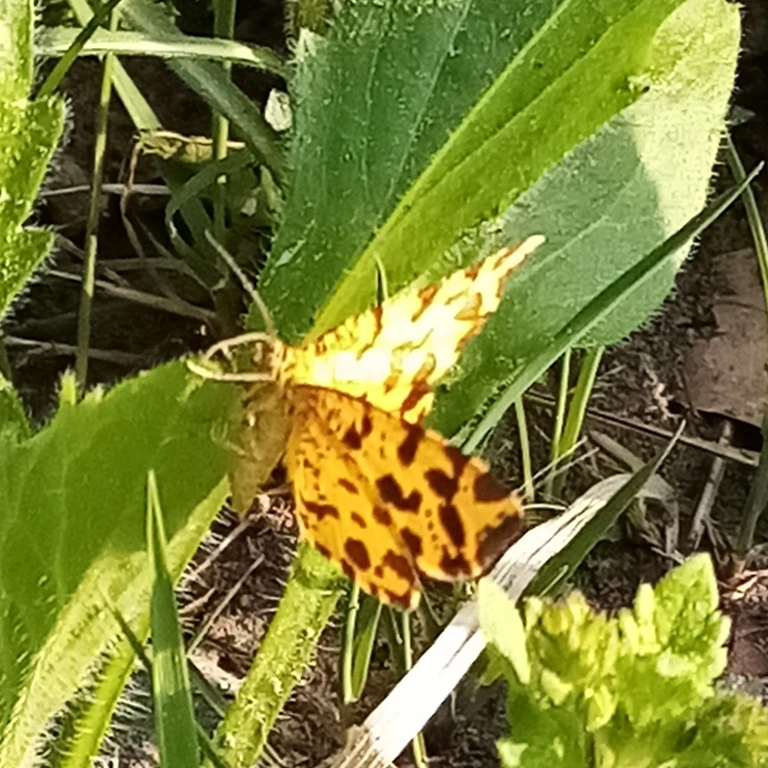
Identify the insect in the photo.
Pseudopanthera macularia
